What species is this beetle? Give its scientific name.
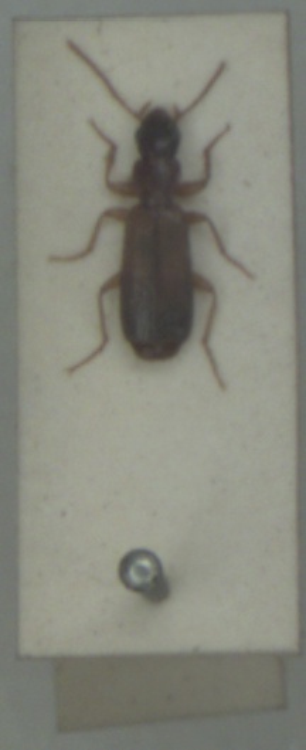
Paradromius linearis
